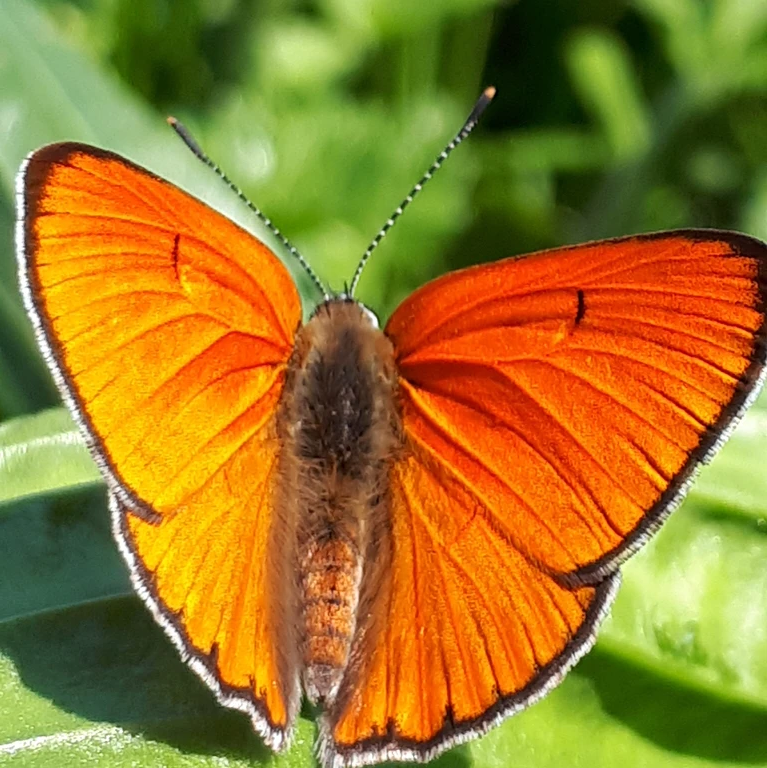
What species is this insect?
Lycaena dispar
